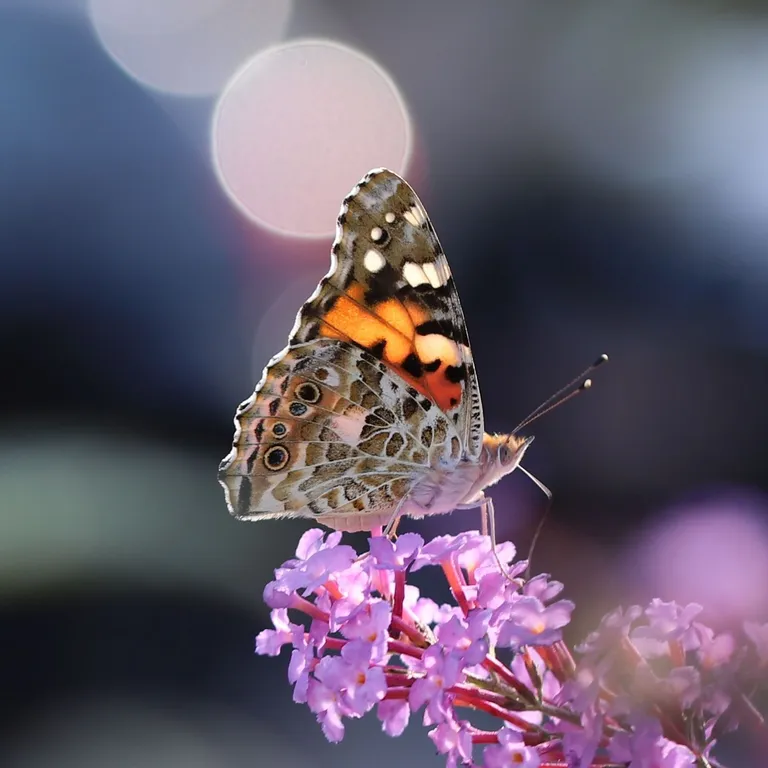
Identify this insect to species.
Vanessa cardui
